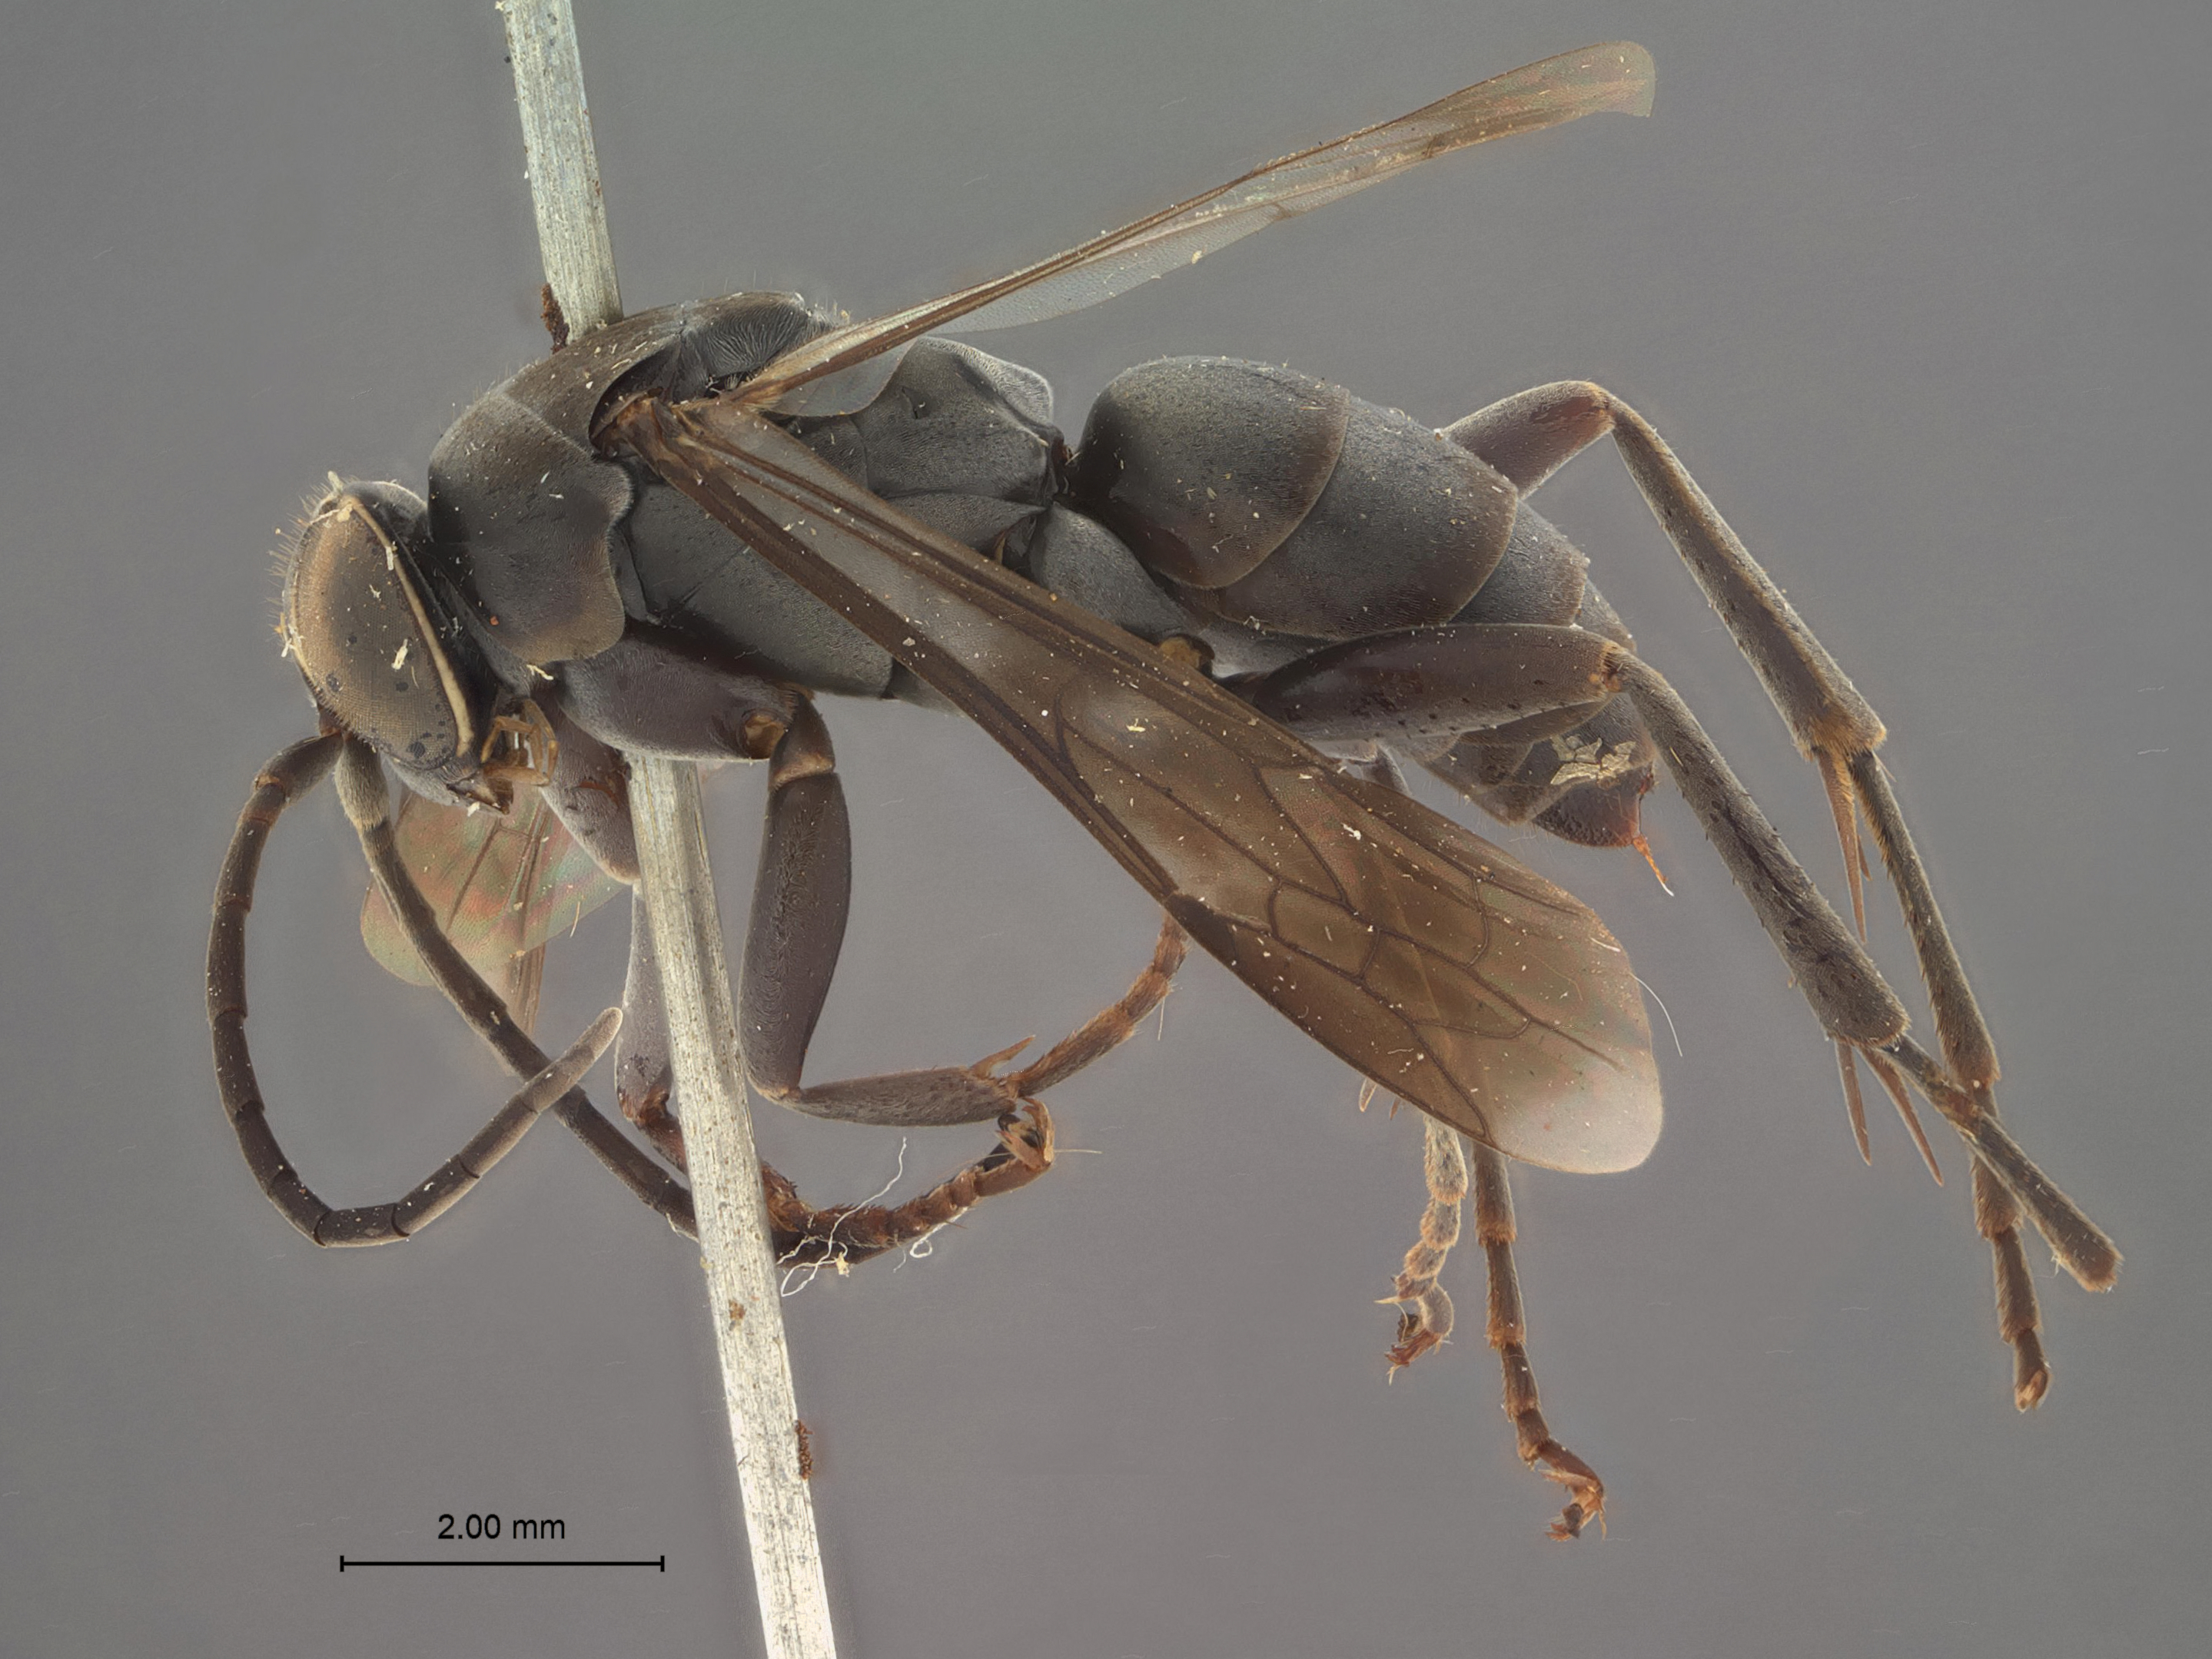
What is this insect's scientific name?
Minotocyphus gracilis
